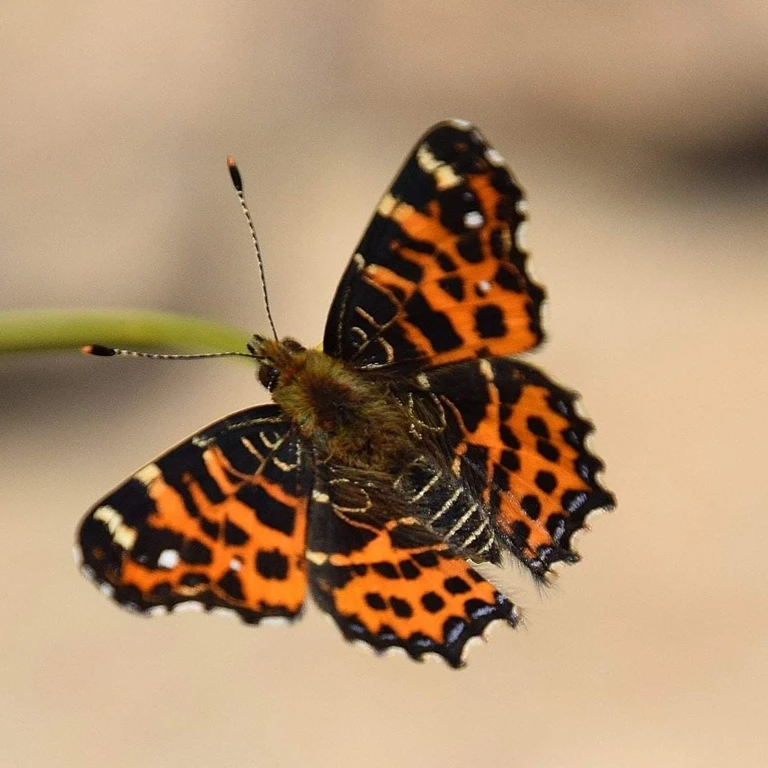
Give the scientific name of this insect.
Araschnia levana
